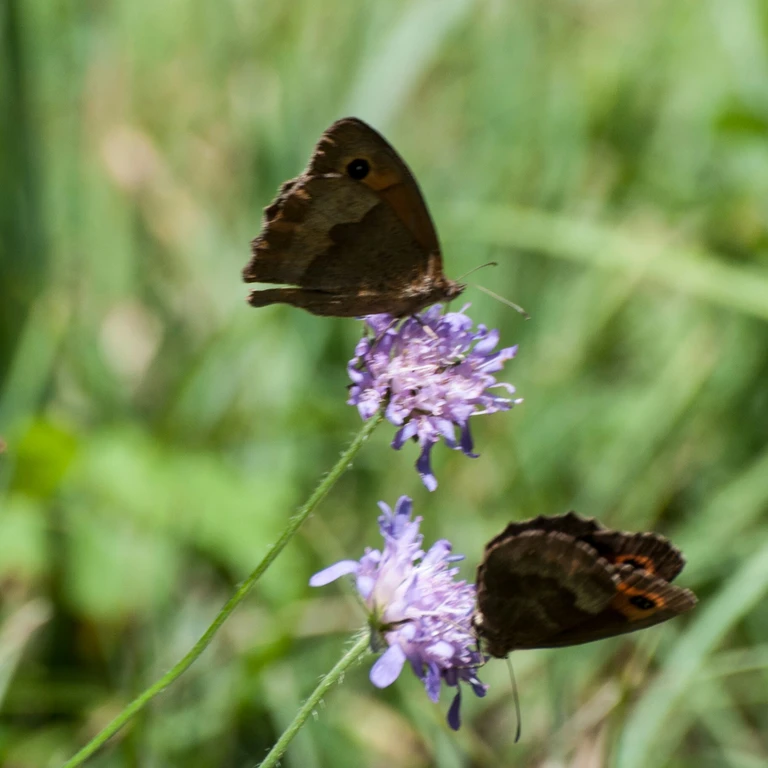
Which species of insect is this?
Maniola jurtina
